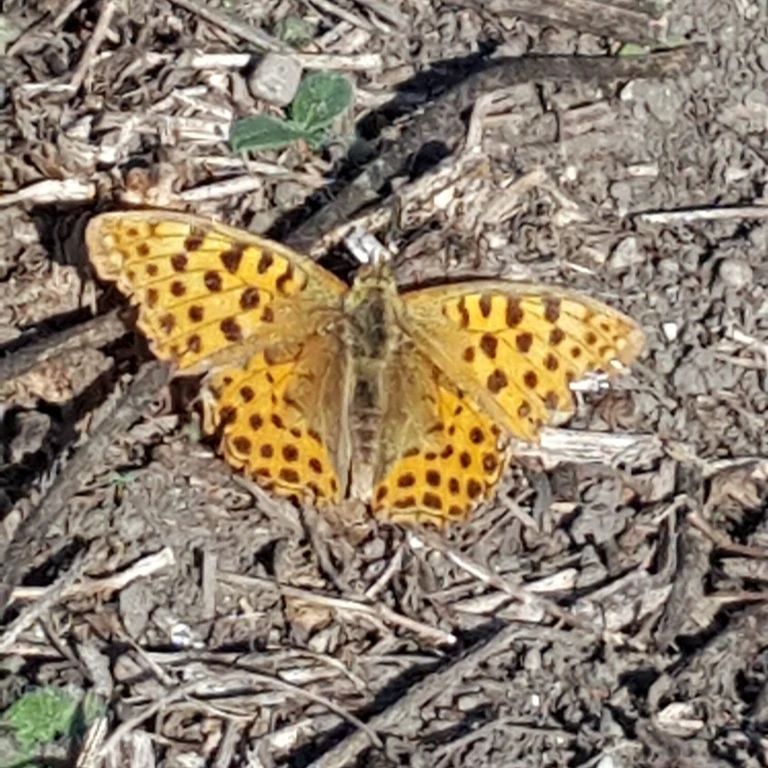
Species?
Issoria lathonia
